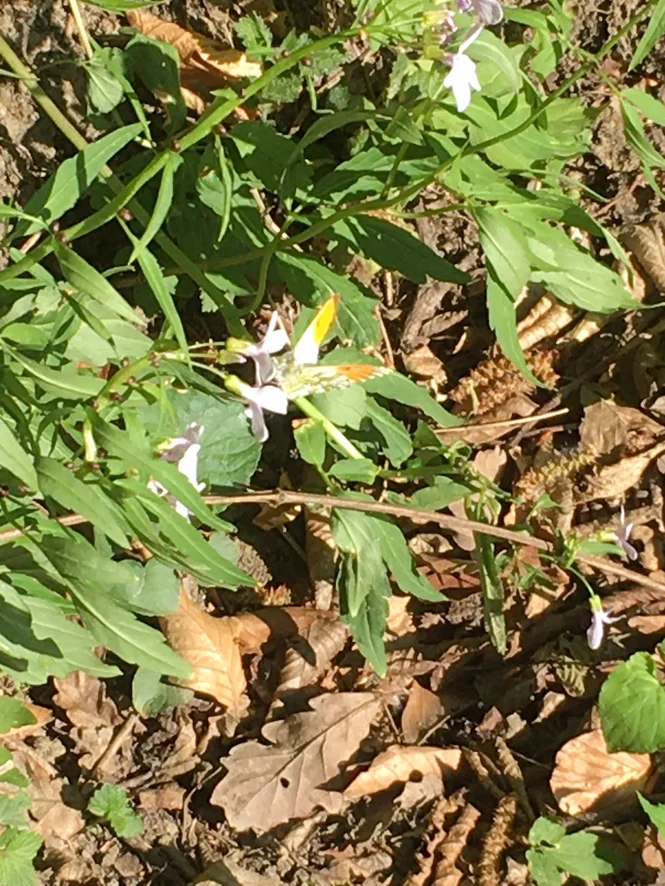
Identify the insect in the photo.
Anthocharis cardamines
